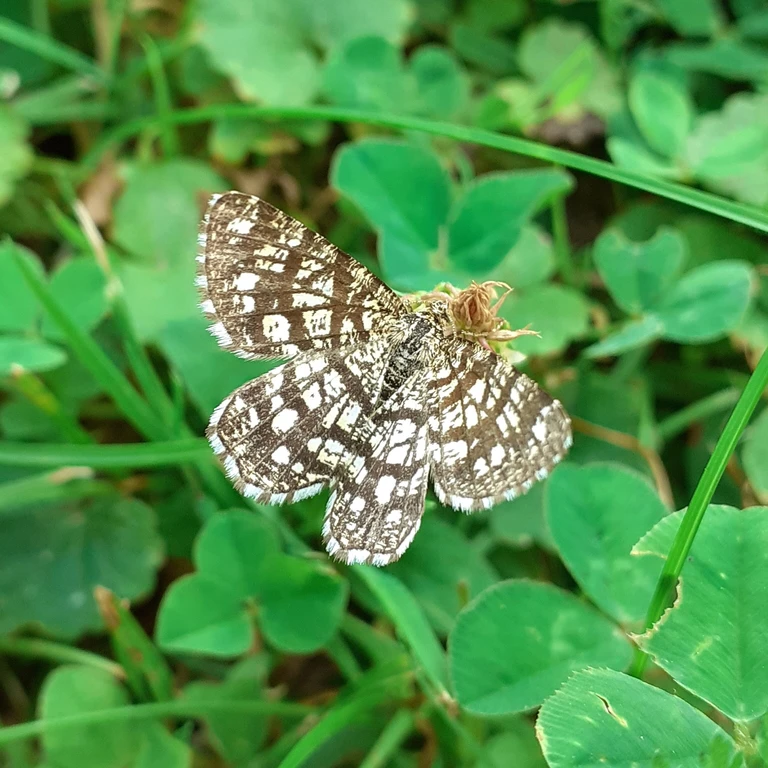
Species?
Chiasmia clathrata
